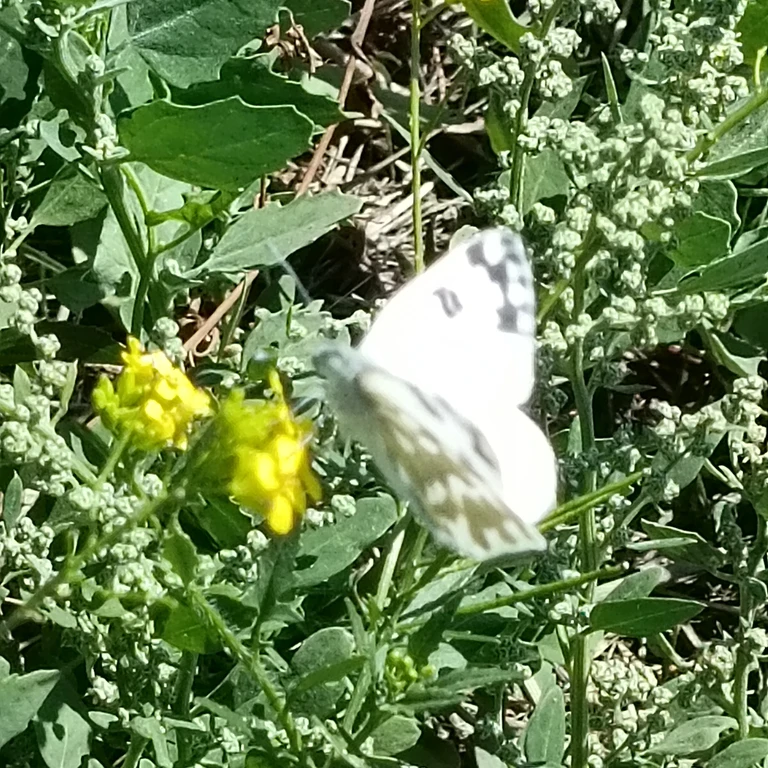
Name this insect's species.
Pontia edusa
